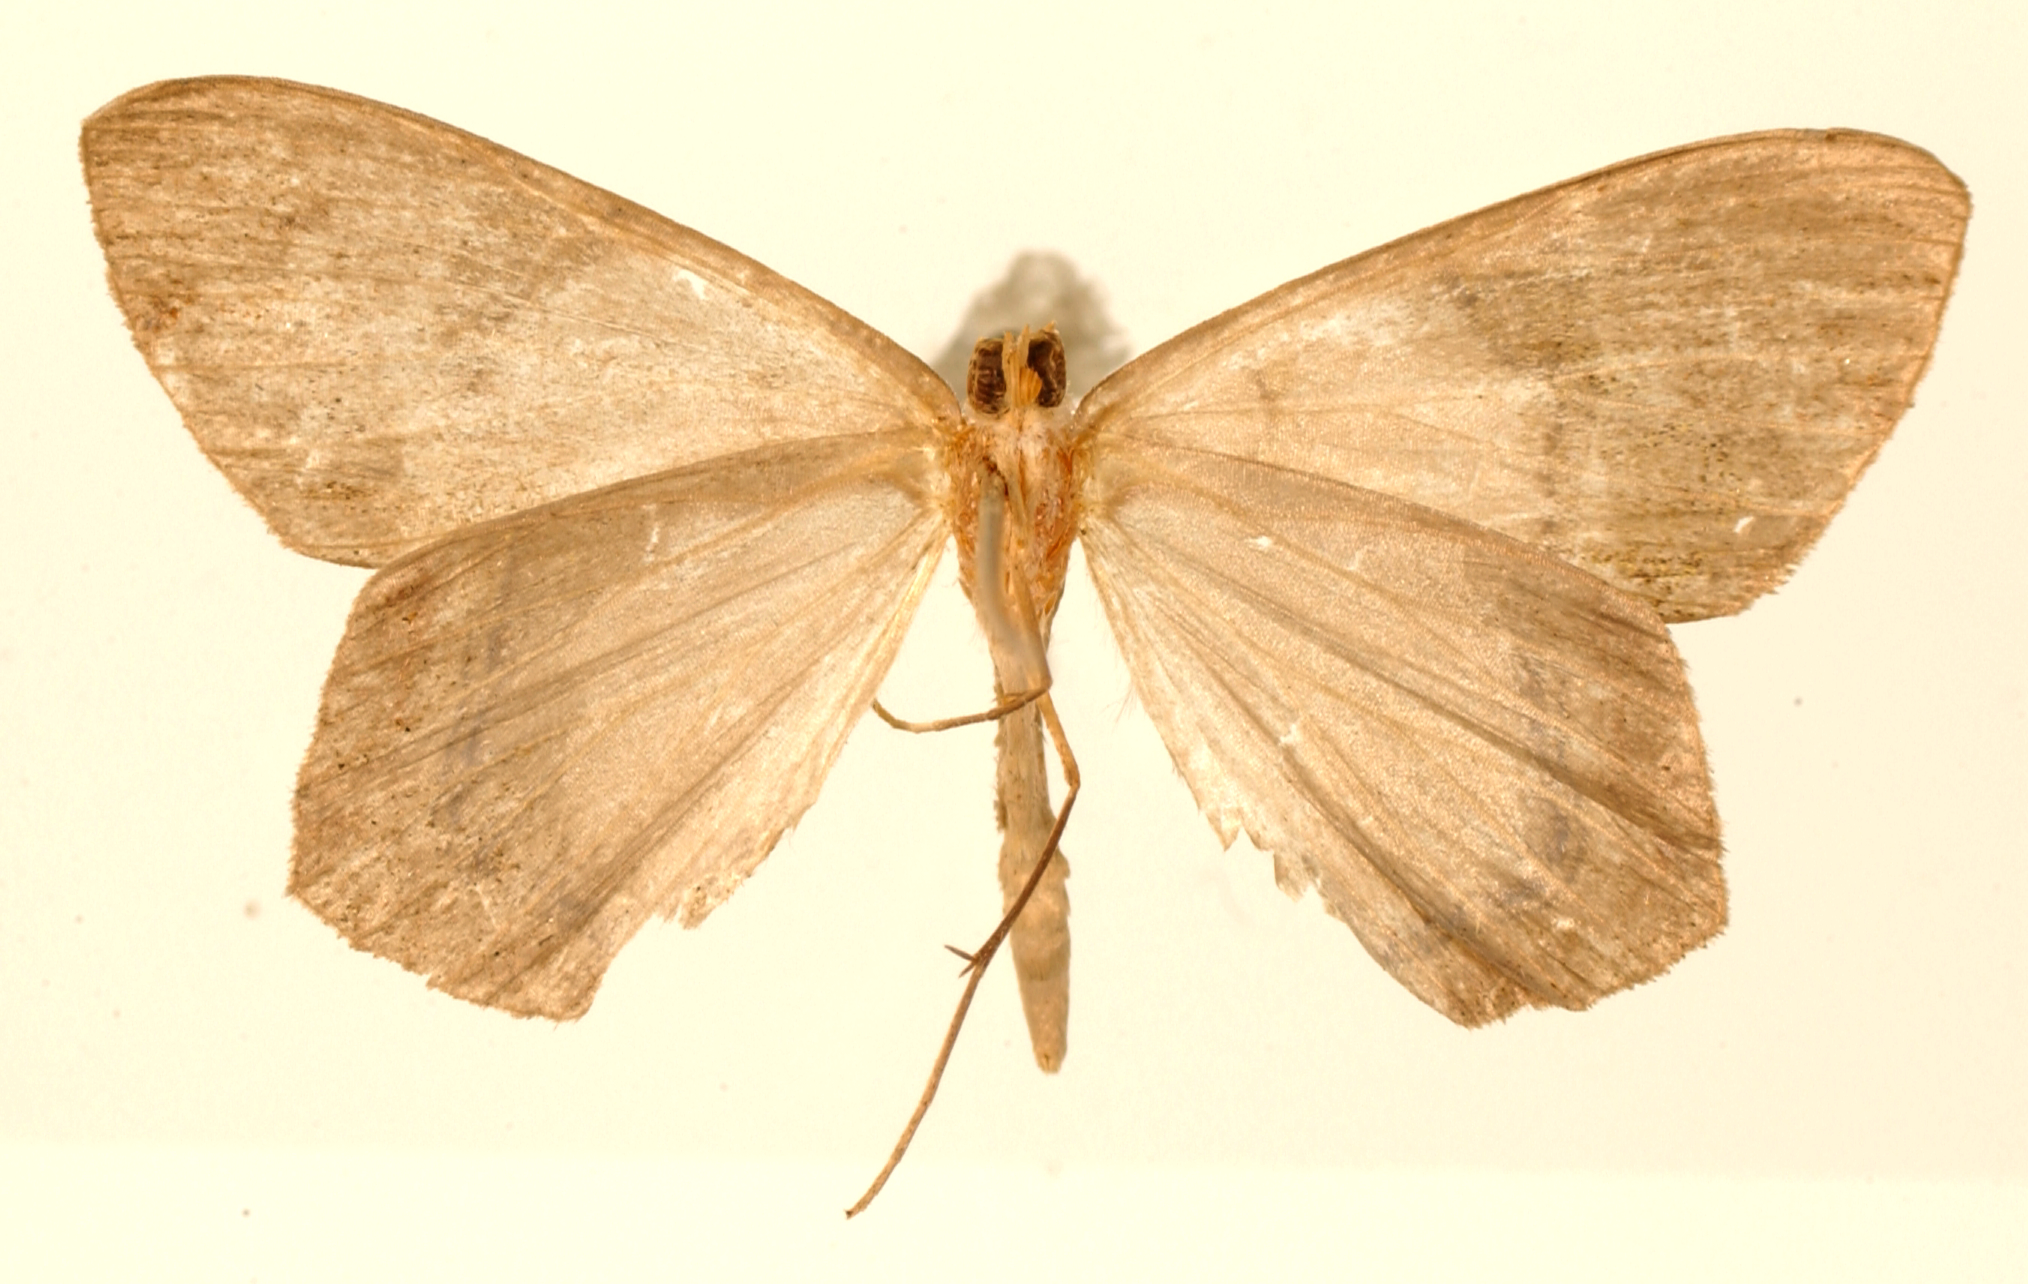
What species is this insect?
Phrygionis sororcula
